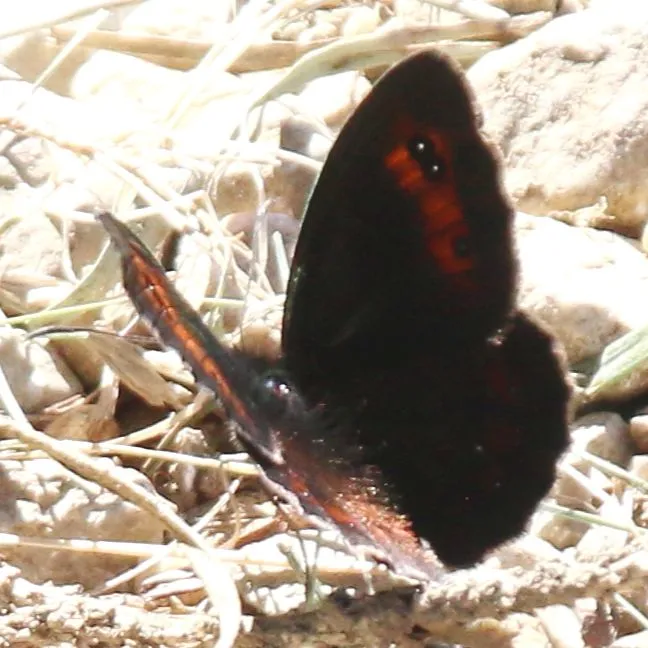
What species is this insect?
Erebia aethiops
